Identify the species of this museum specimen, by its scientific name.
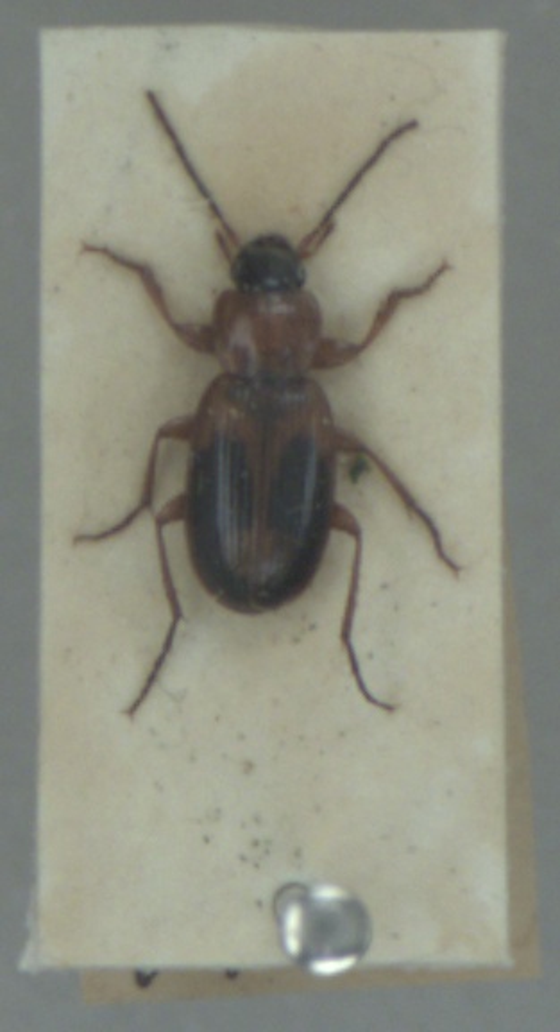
Badister bullatus
